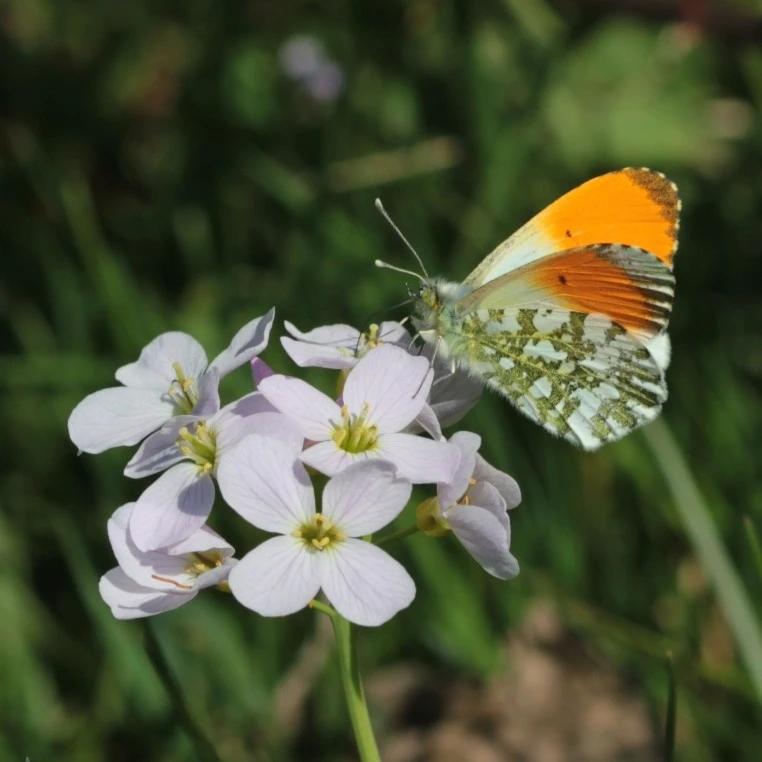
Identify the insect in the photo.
Anthocharis cardamines
